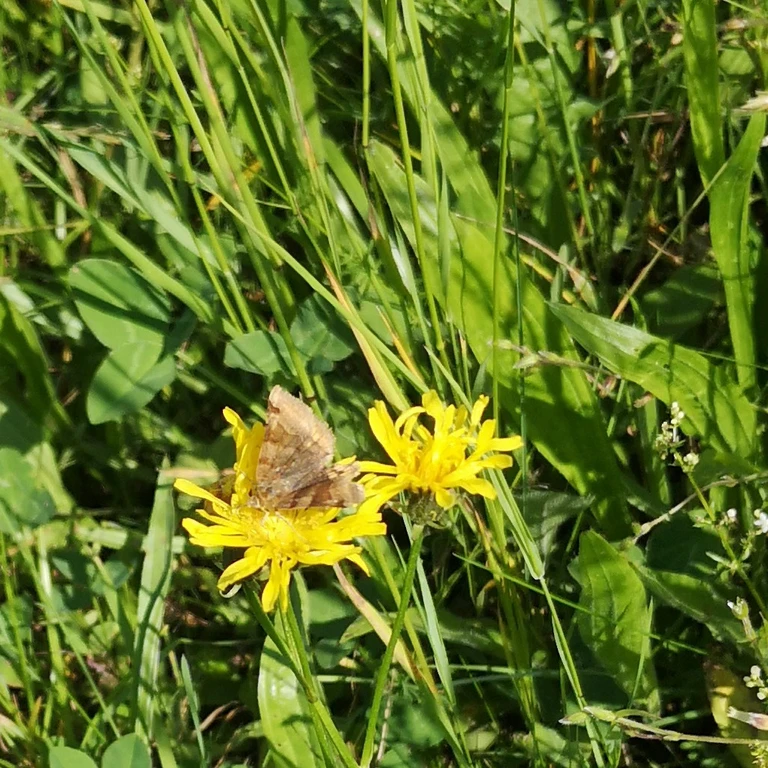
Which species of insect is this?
Euclidia glyphica
